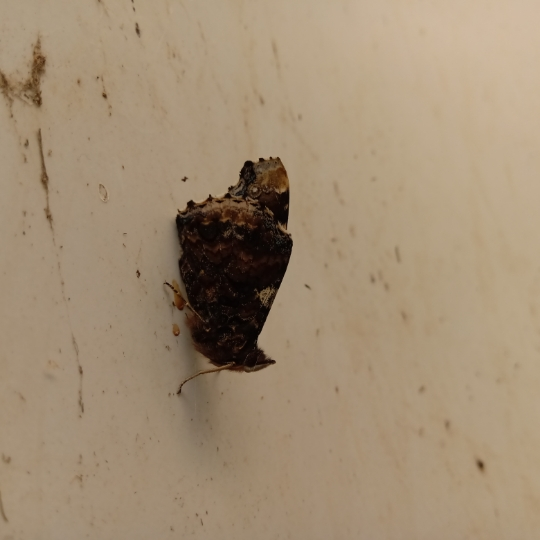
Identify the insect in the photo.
Vanessa atalanta
